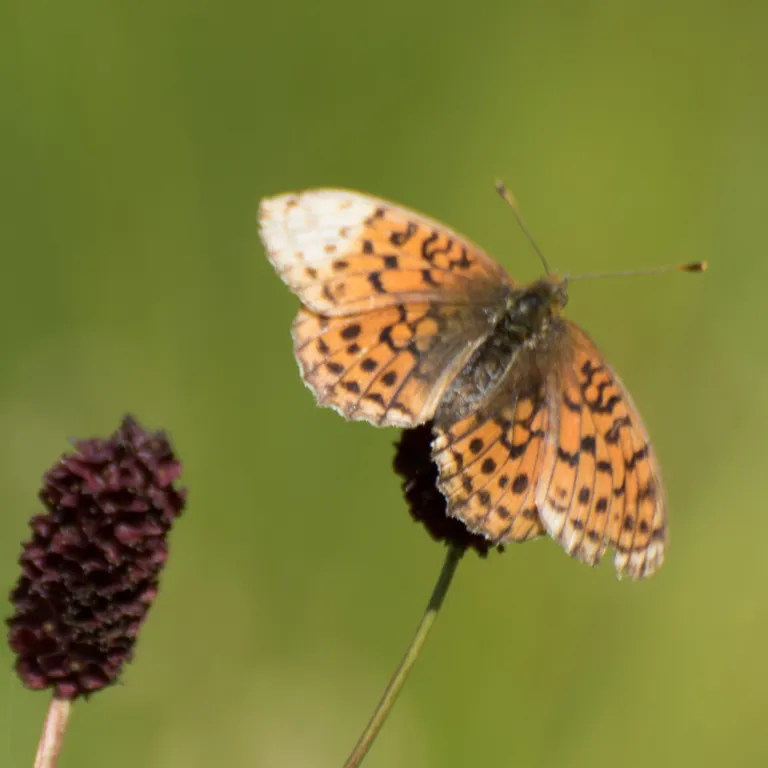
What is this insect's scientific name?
Brenthis ino
